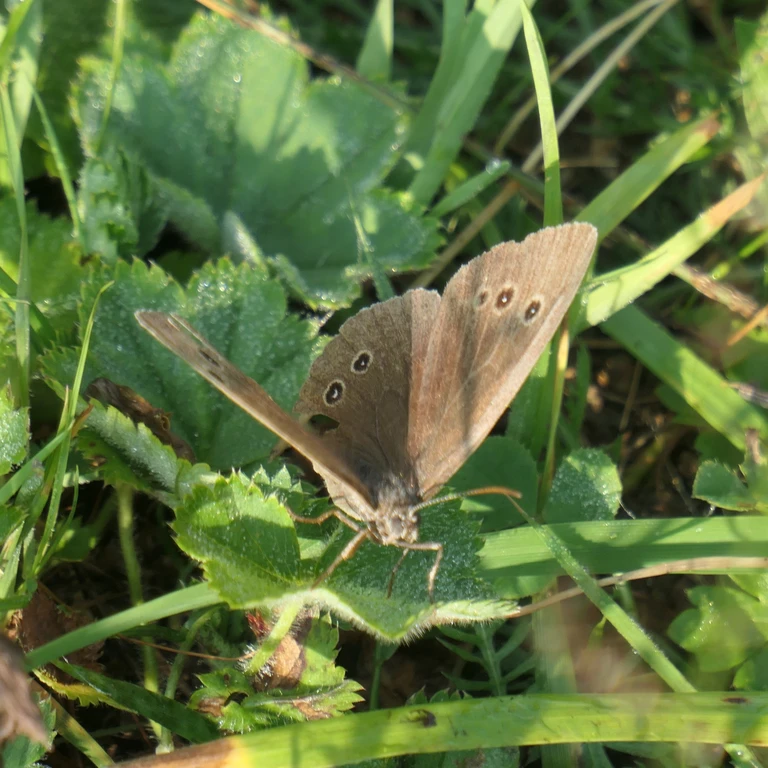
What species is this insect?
Aphantopus hyperantus
